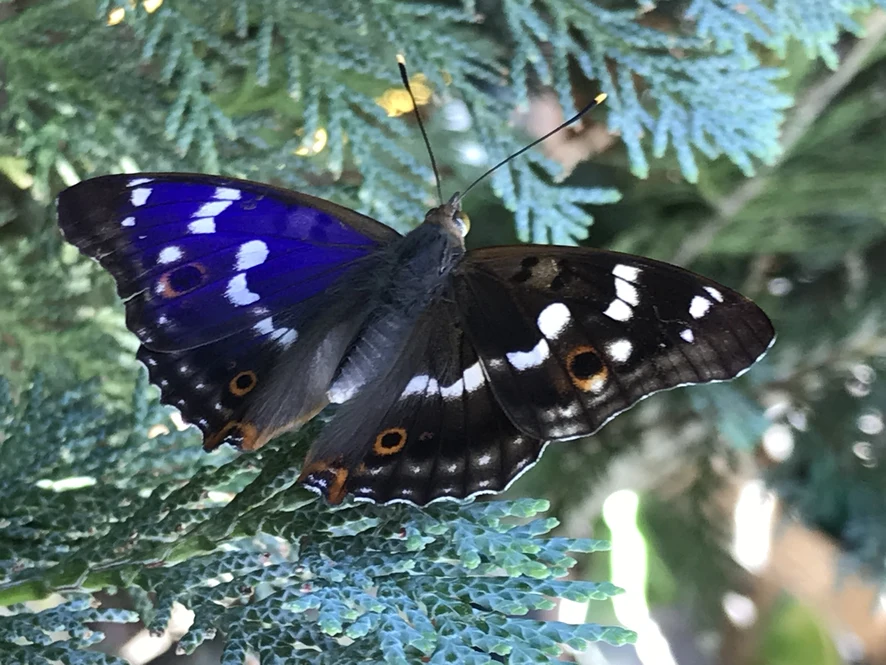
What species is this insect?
Apatura ilia
